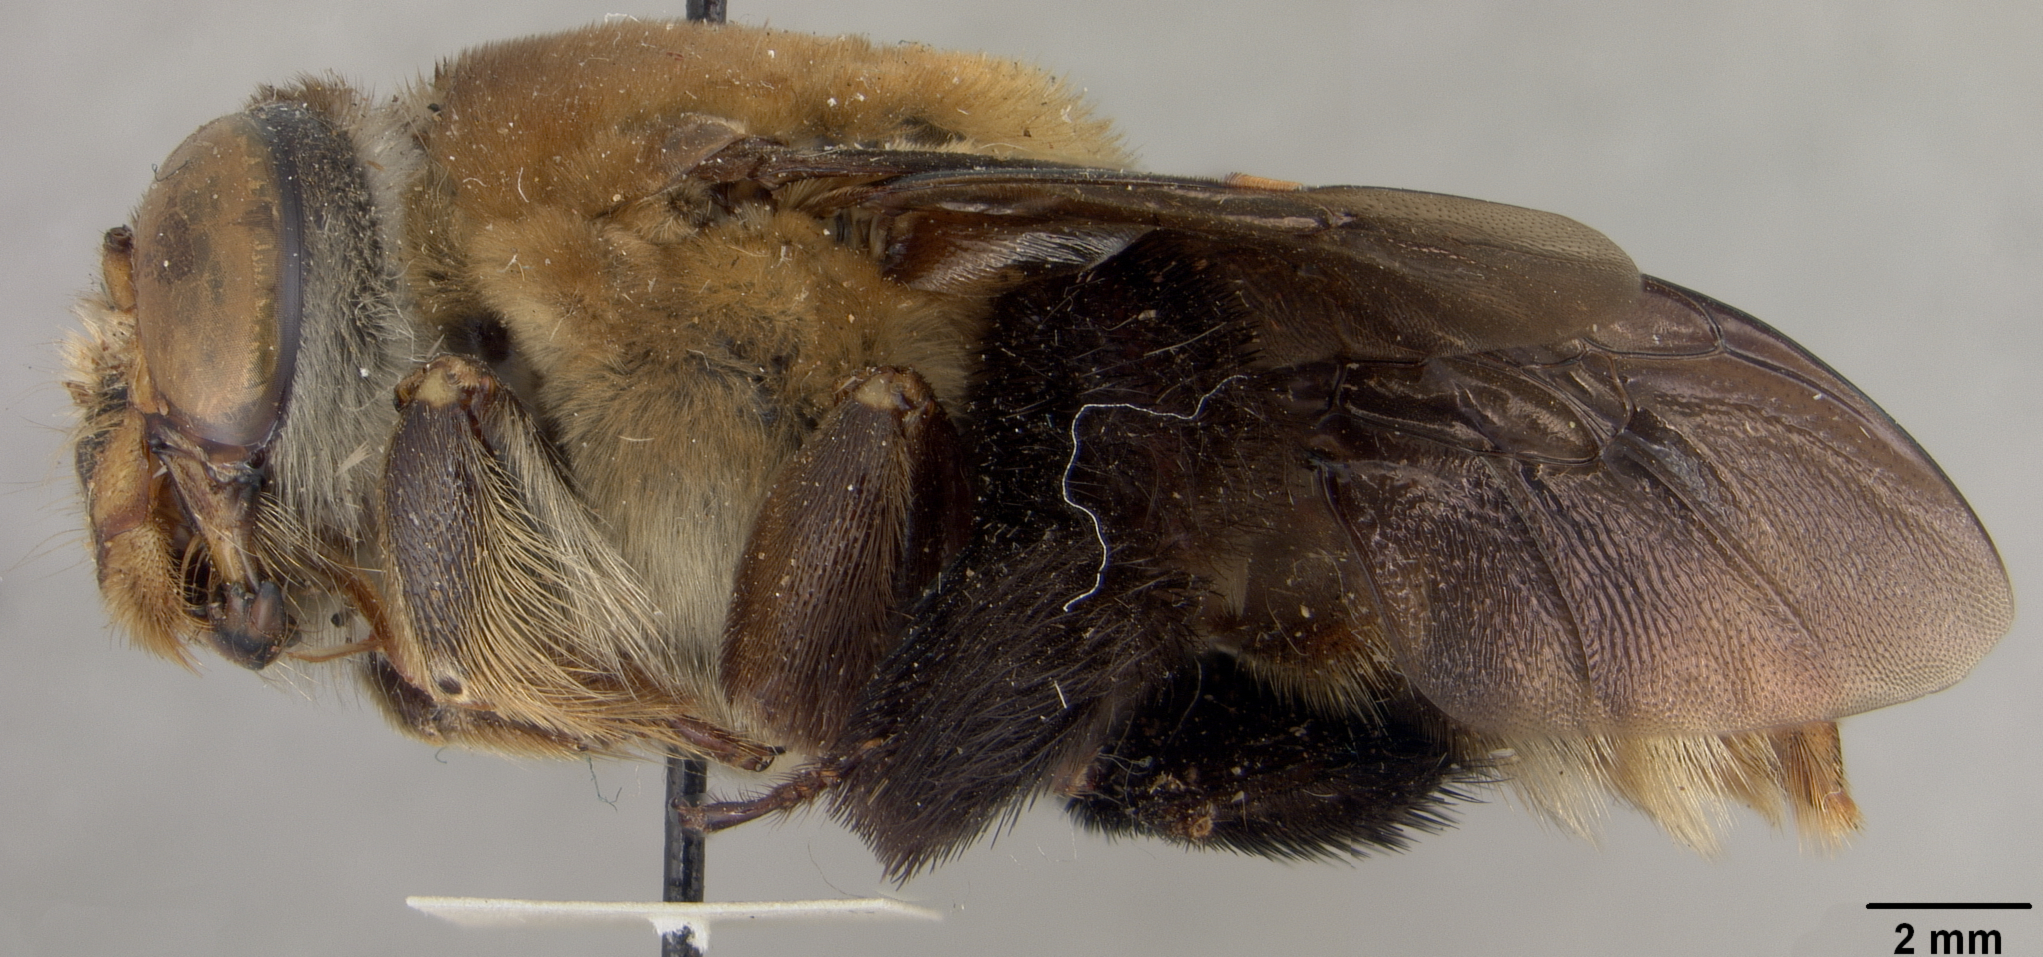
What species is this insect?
Centris pachysoma
